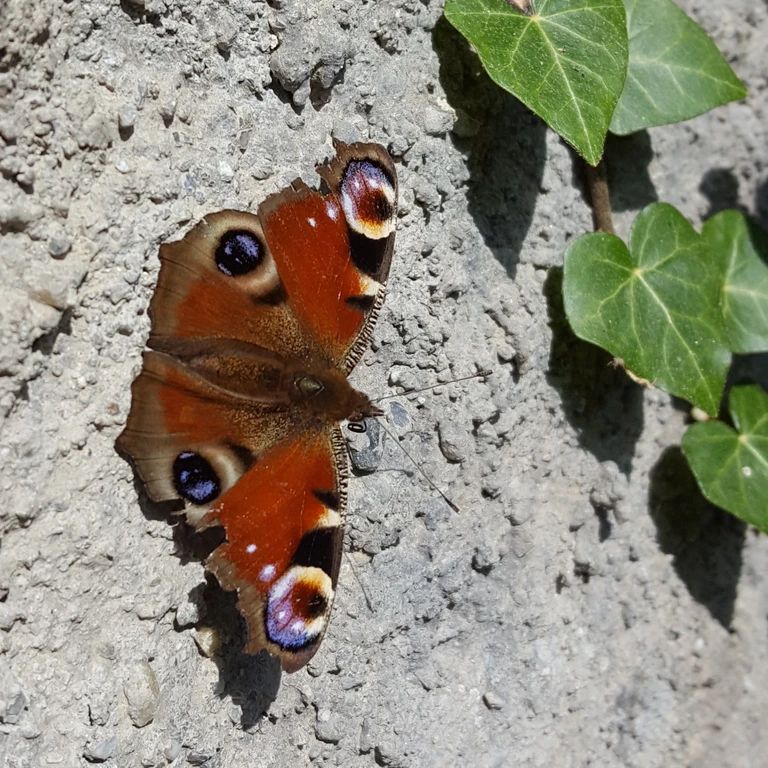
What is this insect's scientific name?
Aglais io
